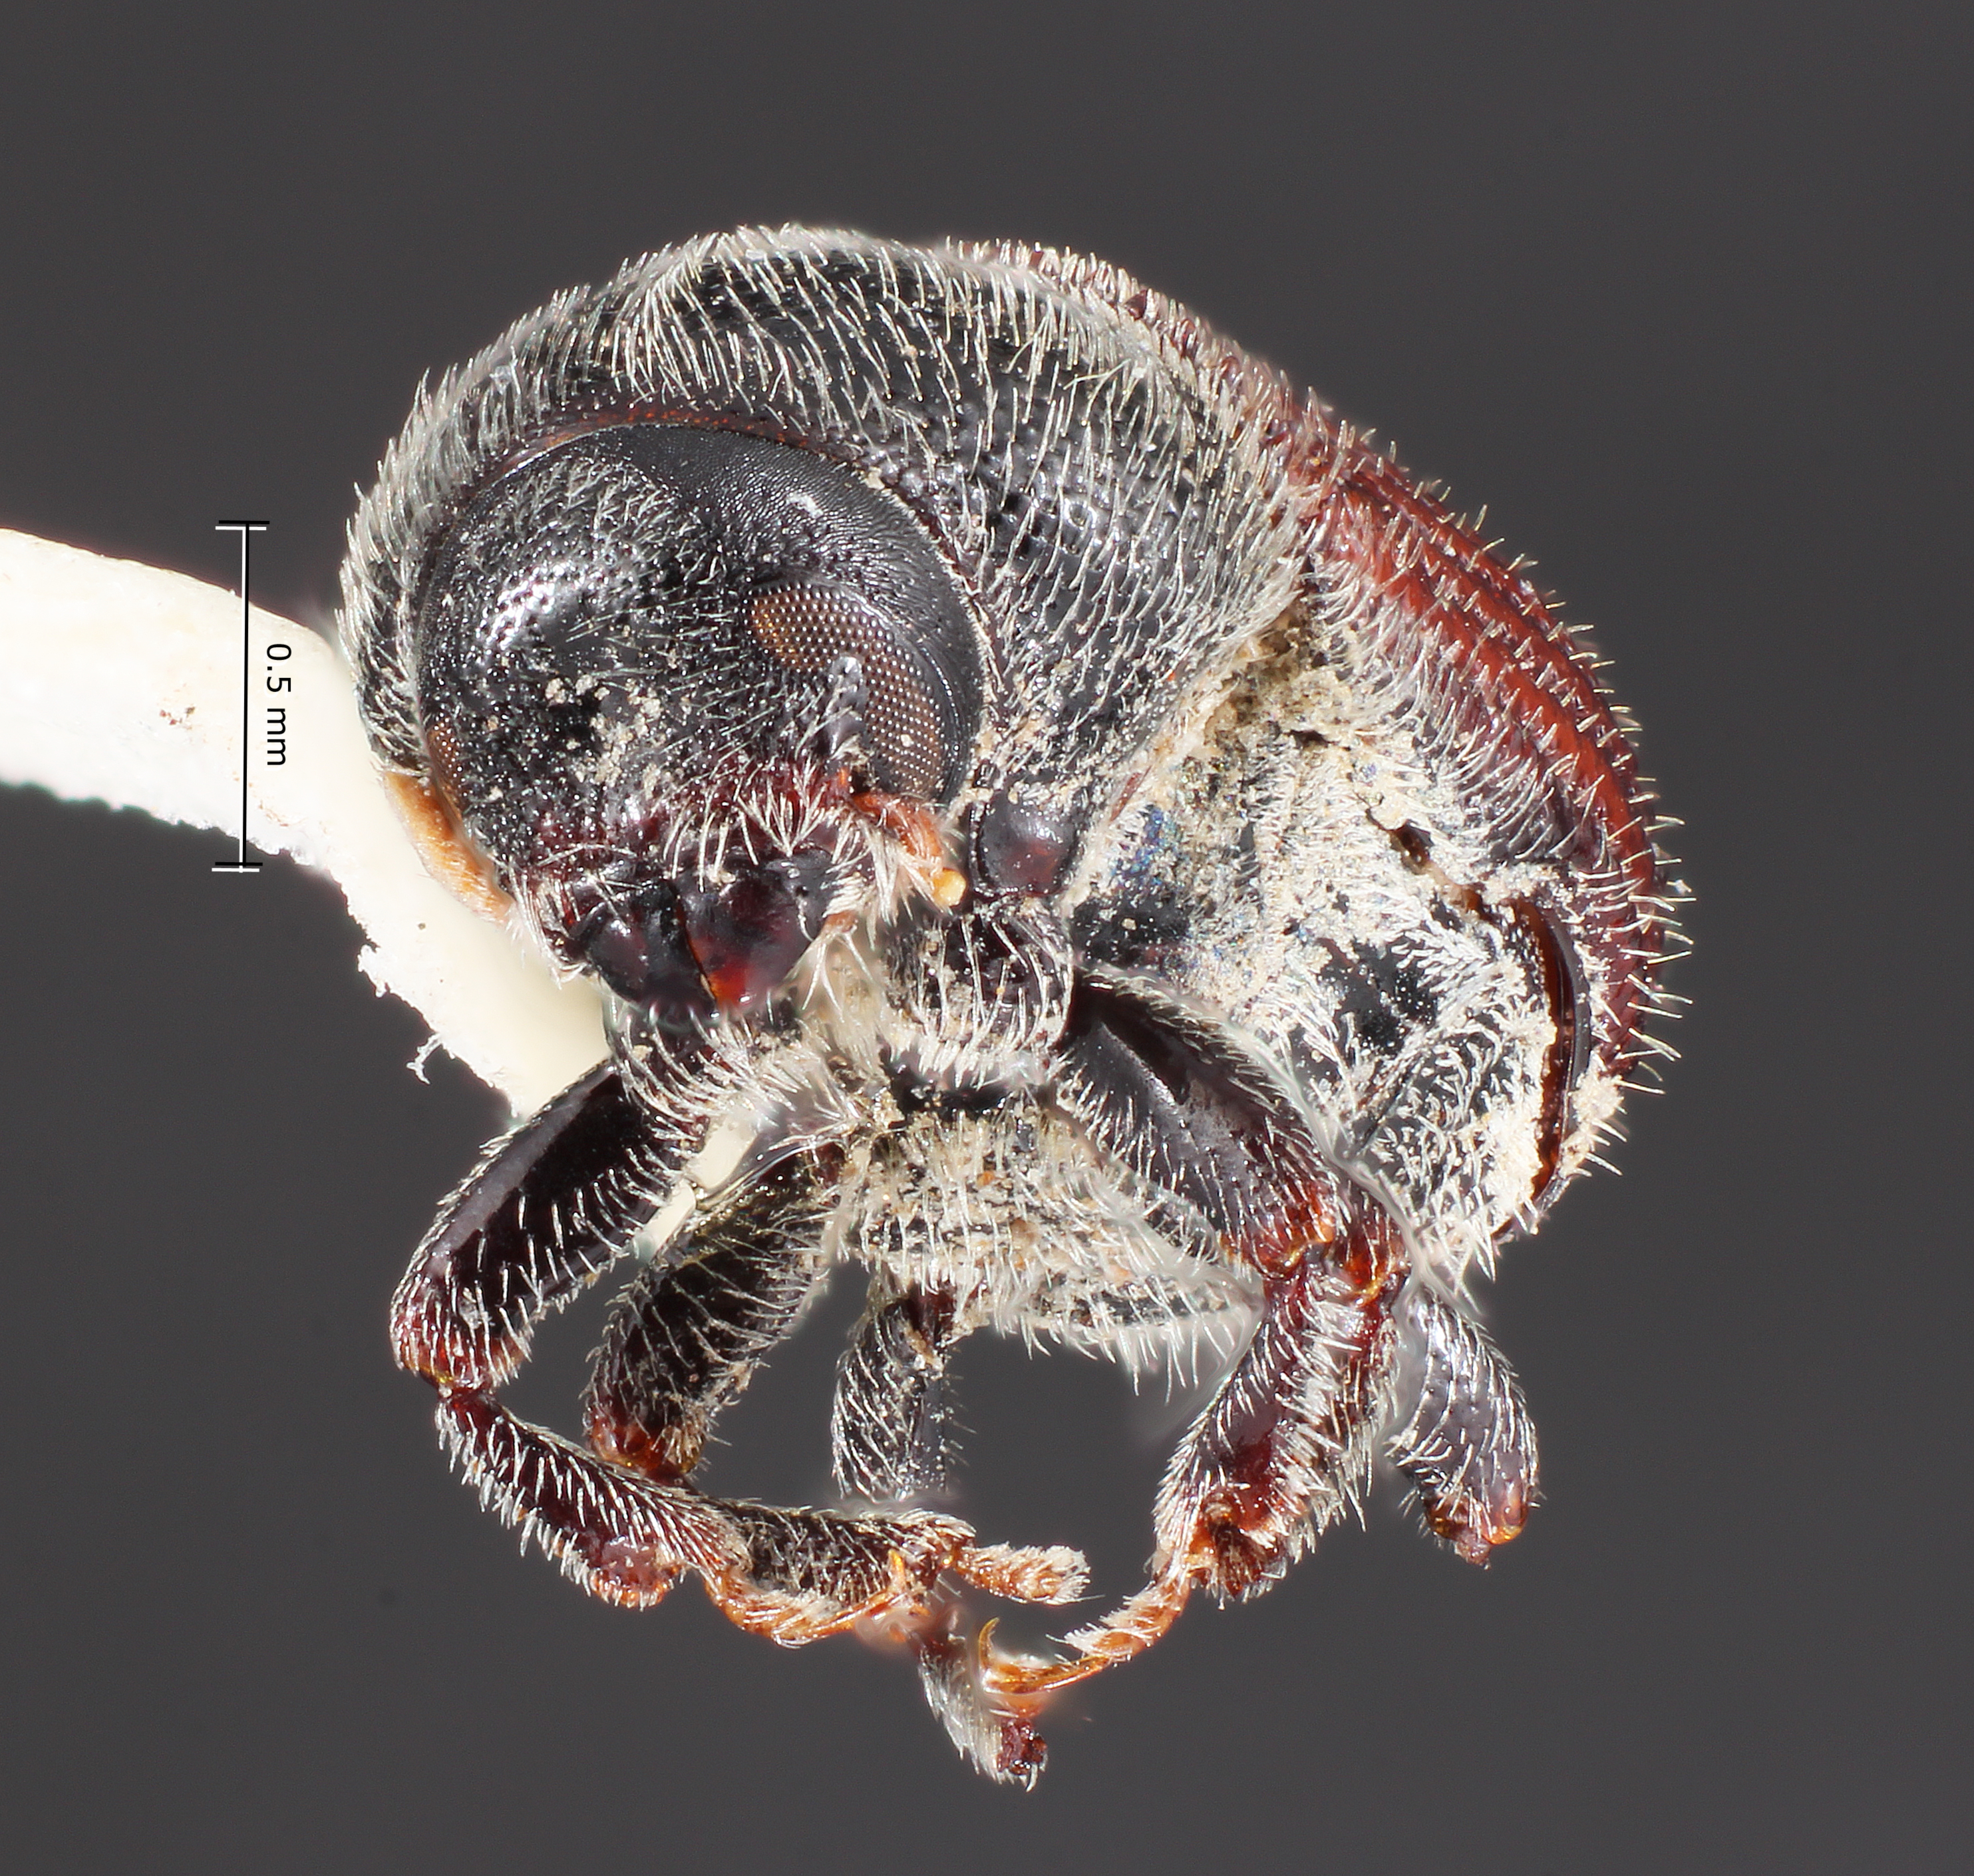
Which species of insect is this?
Phloeosinus blackwelderi
